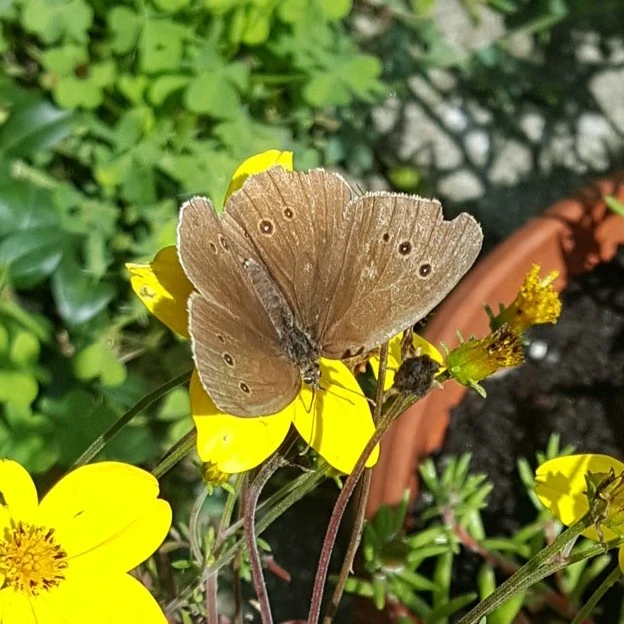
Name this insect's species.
Aphantopus hyperantus
